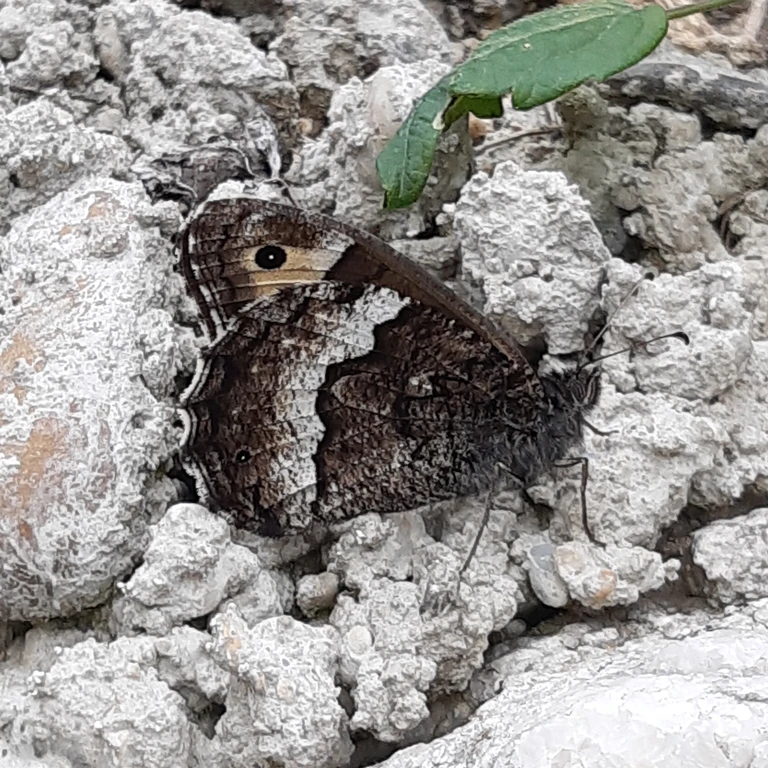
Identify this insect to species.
Hipparchia fagi
